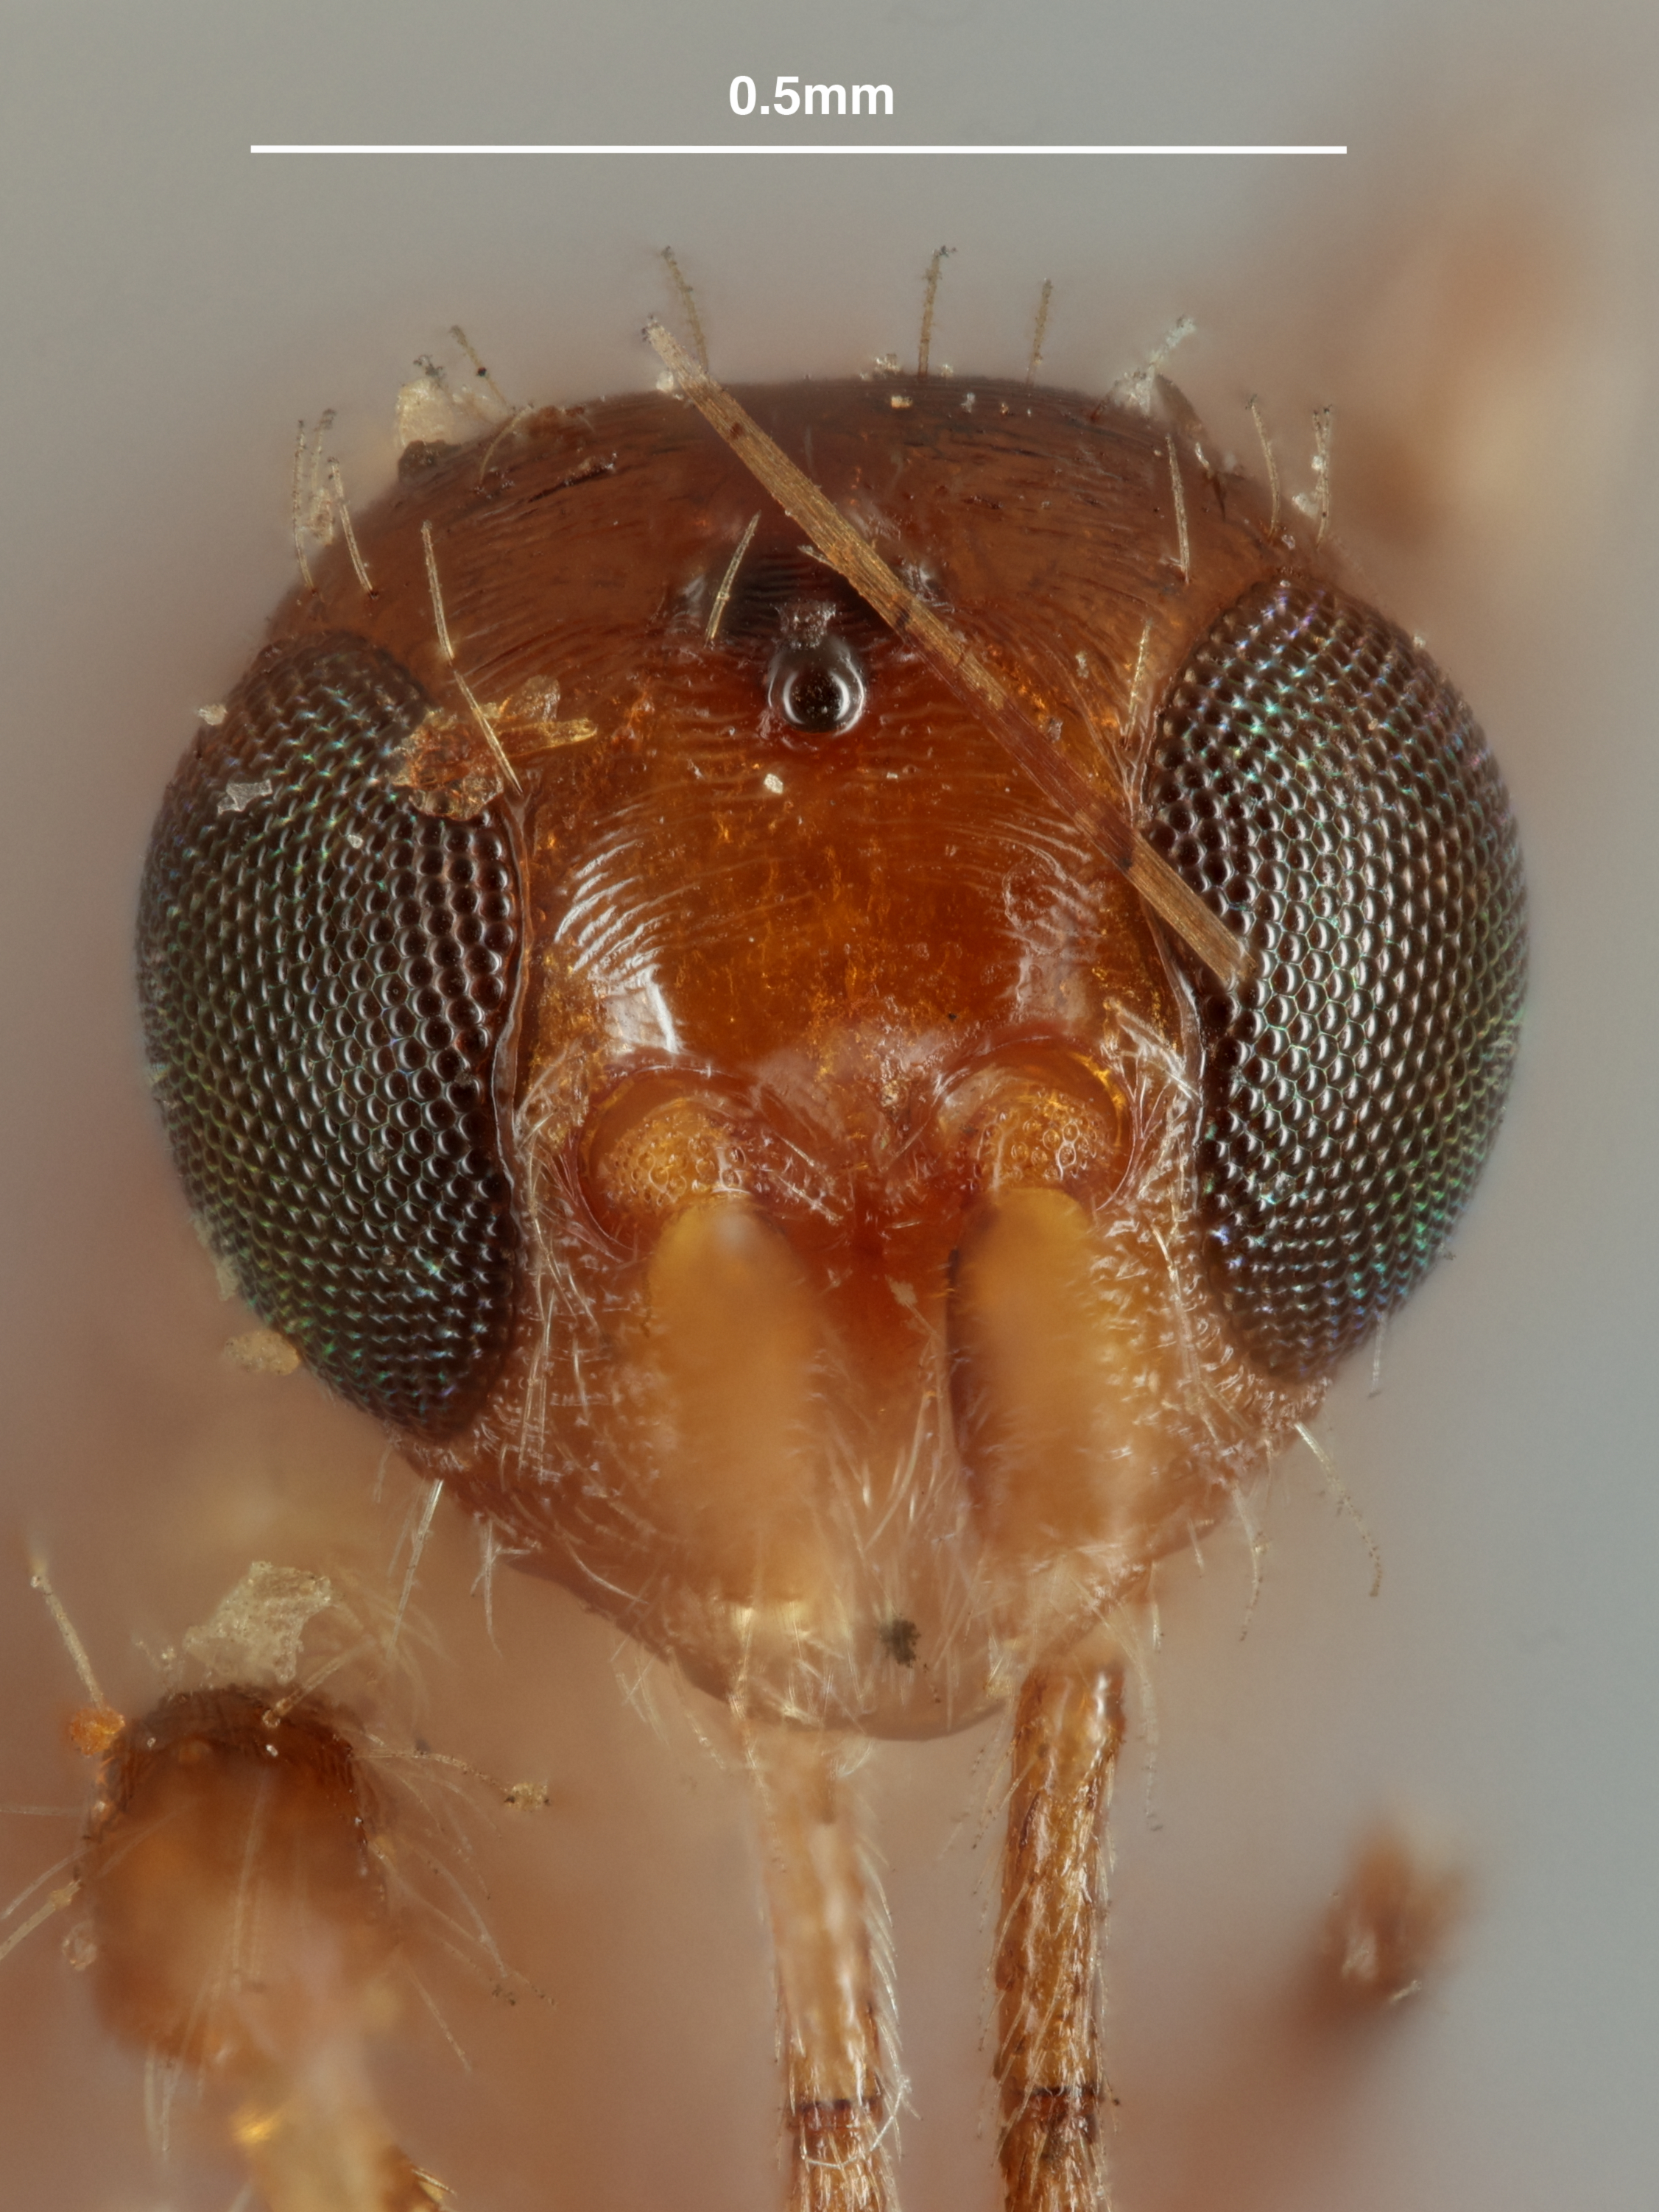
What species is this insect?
Spathius tenedos
